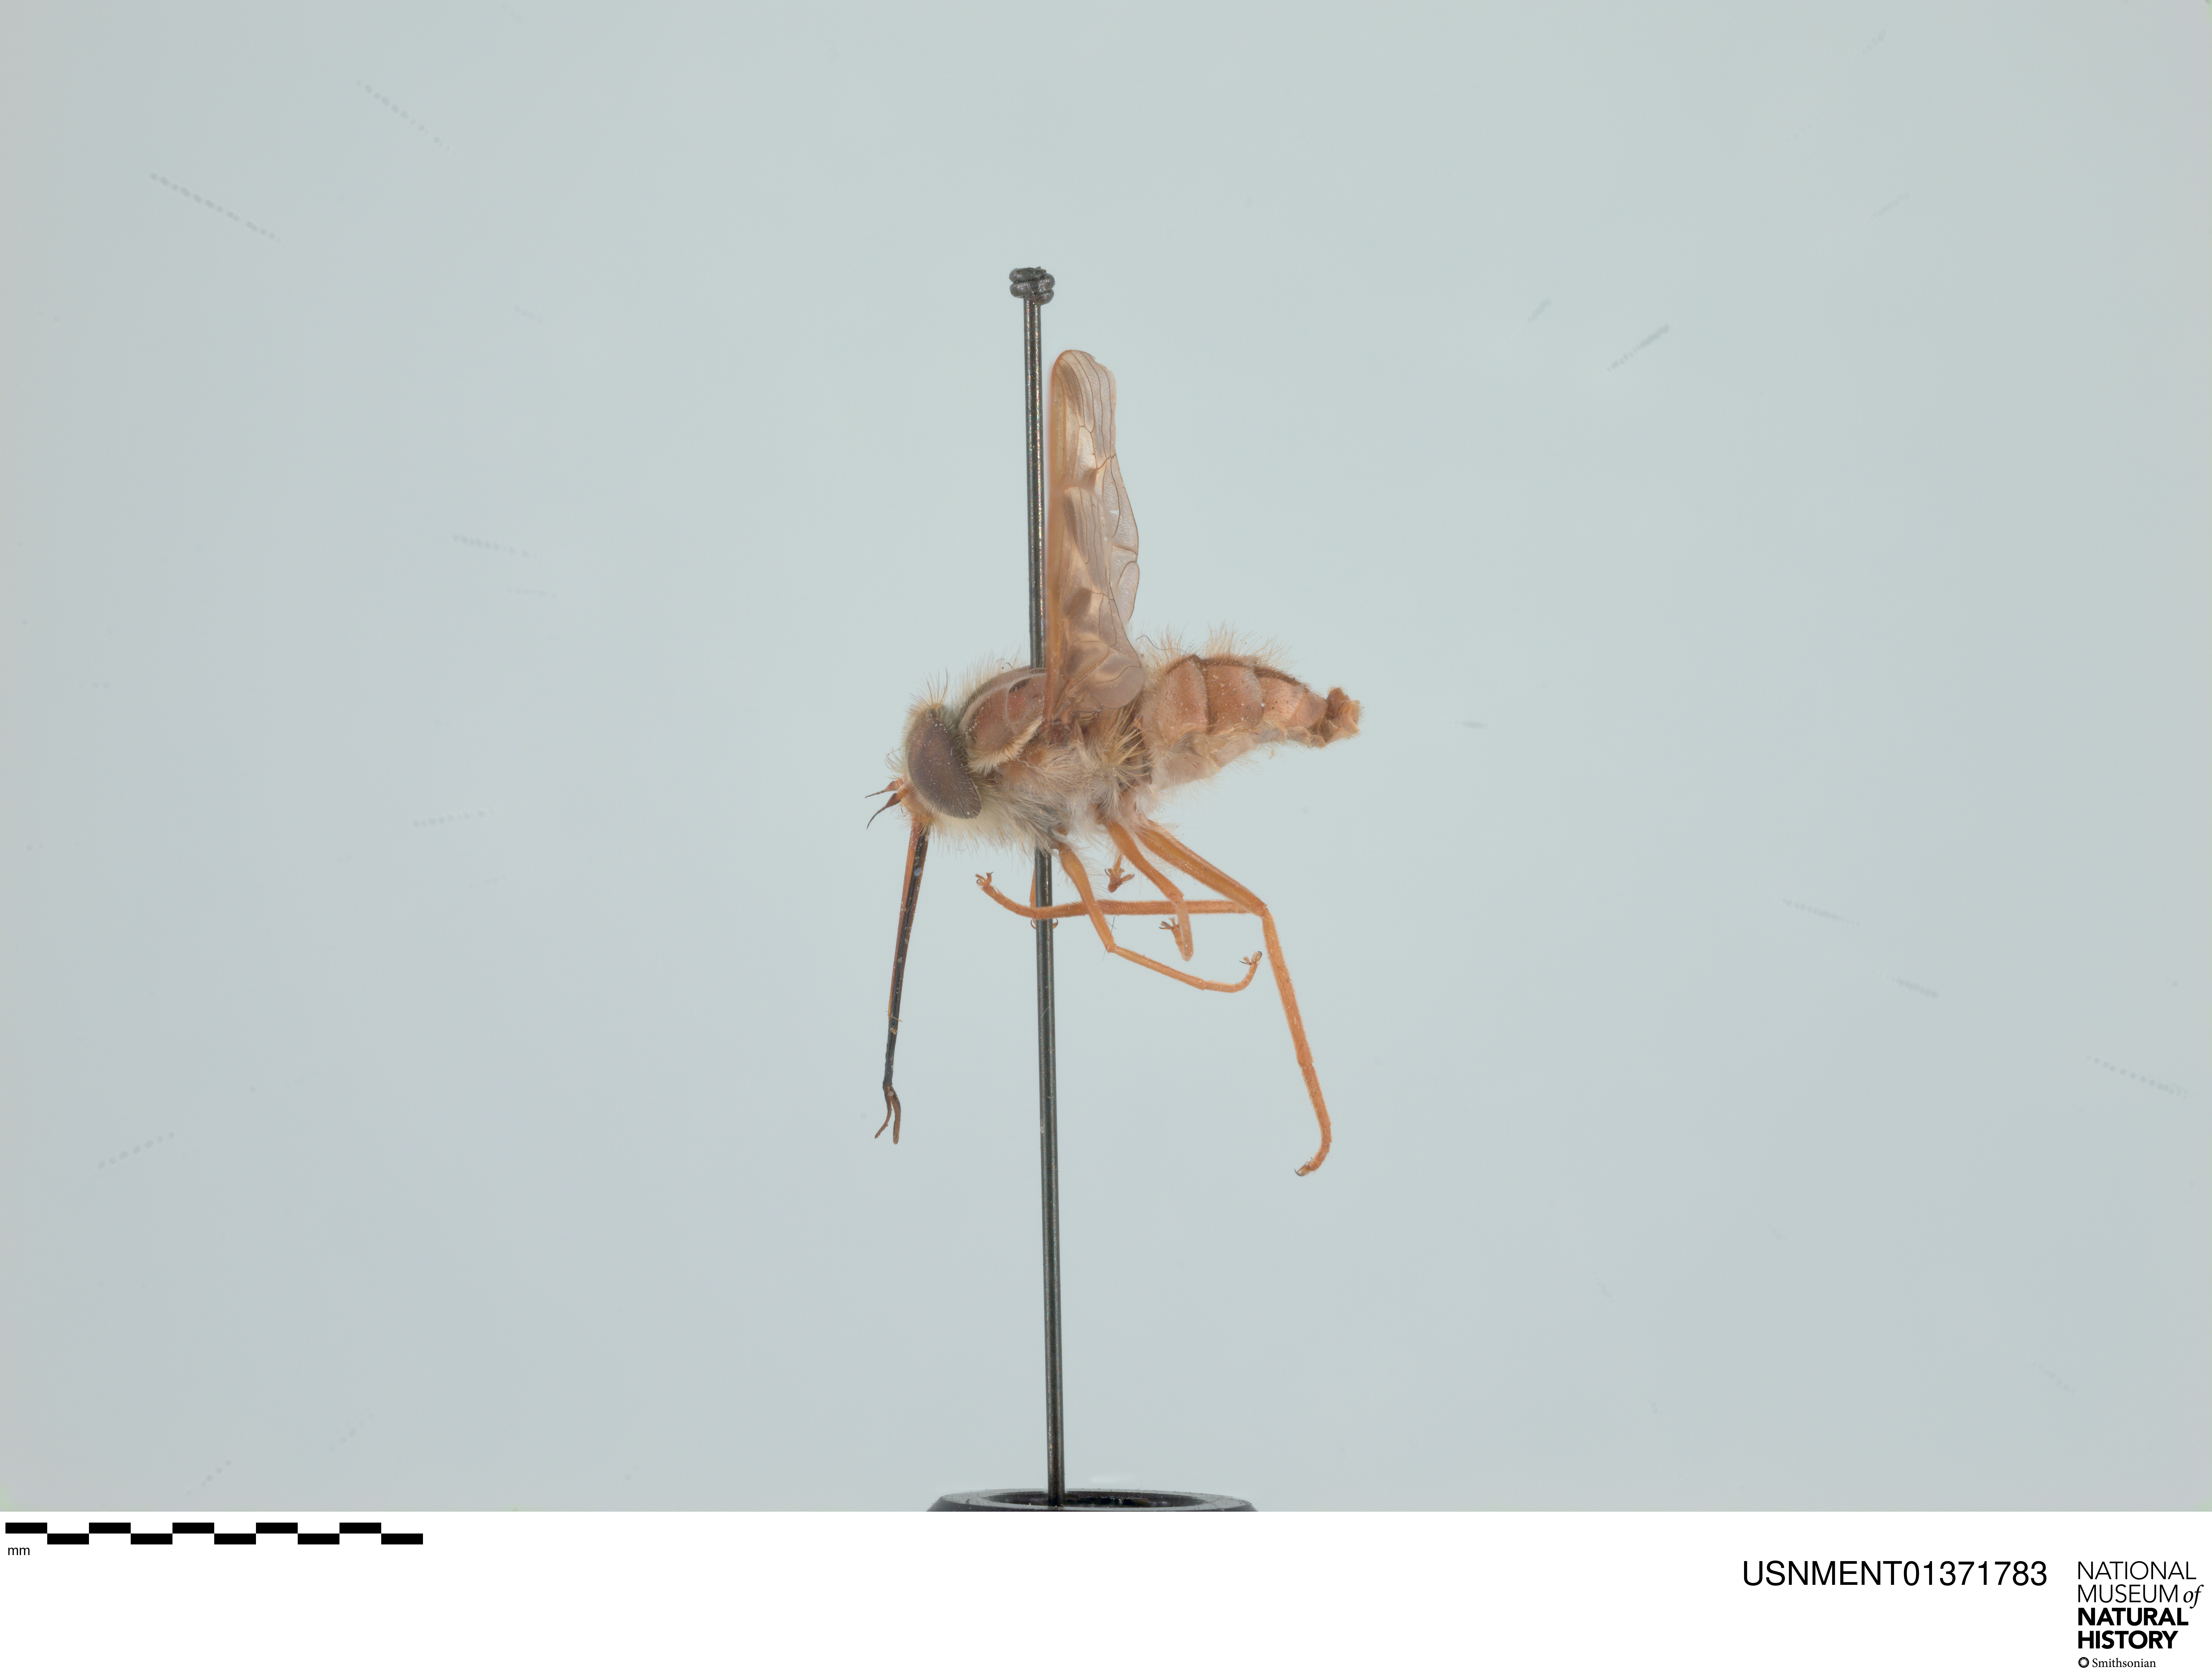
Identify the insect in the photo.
Hirmoneura nubipennis (also Trichophthalma nubipennis)
